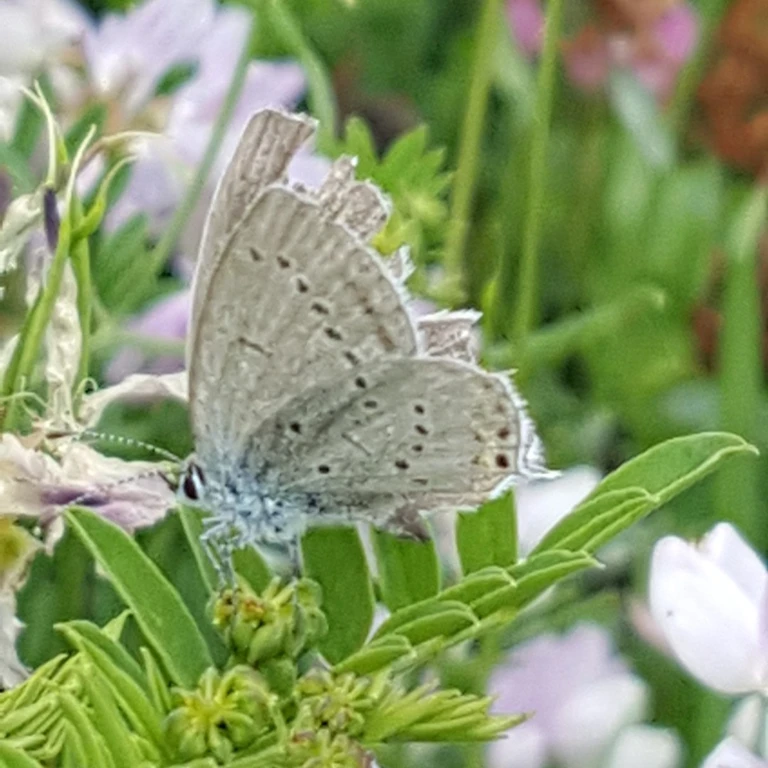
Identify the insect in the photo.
Cupido argiades (also Elkalyce argiades)
